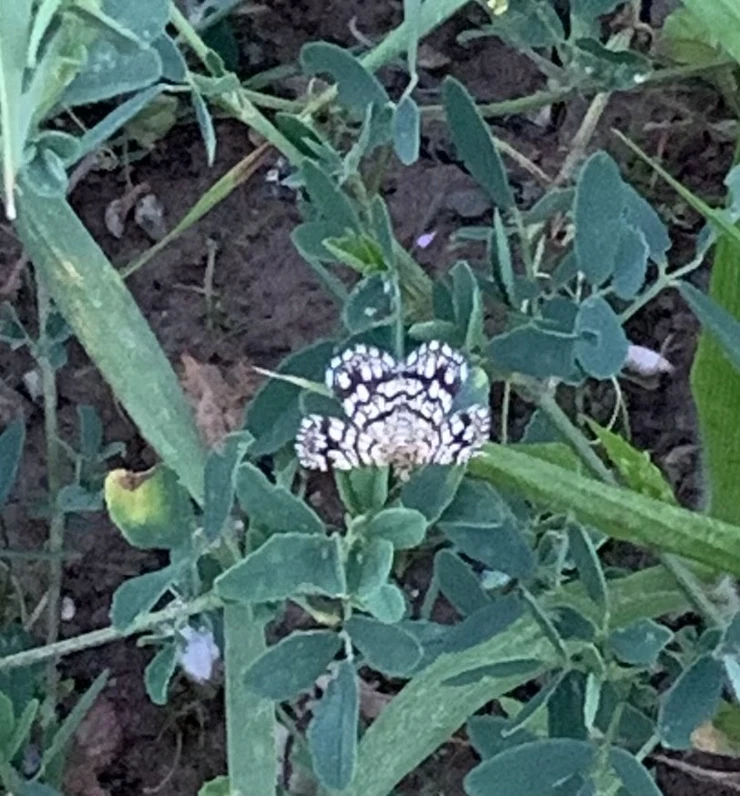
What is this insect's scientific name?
Chiasmia clathrata
